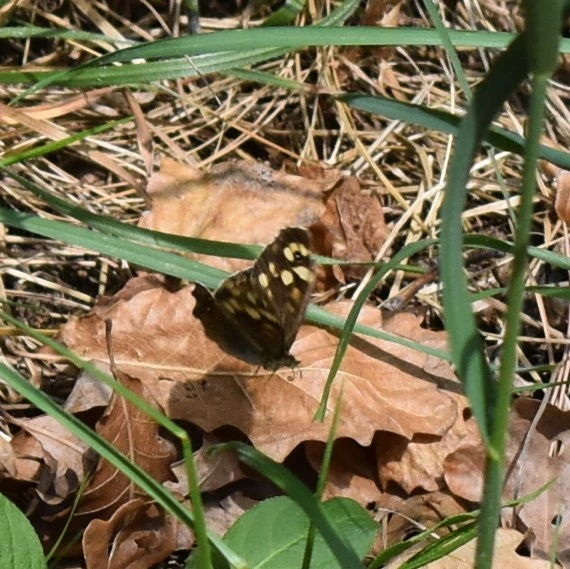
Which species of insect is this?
Pararge aegeria
